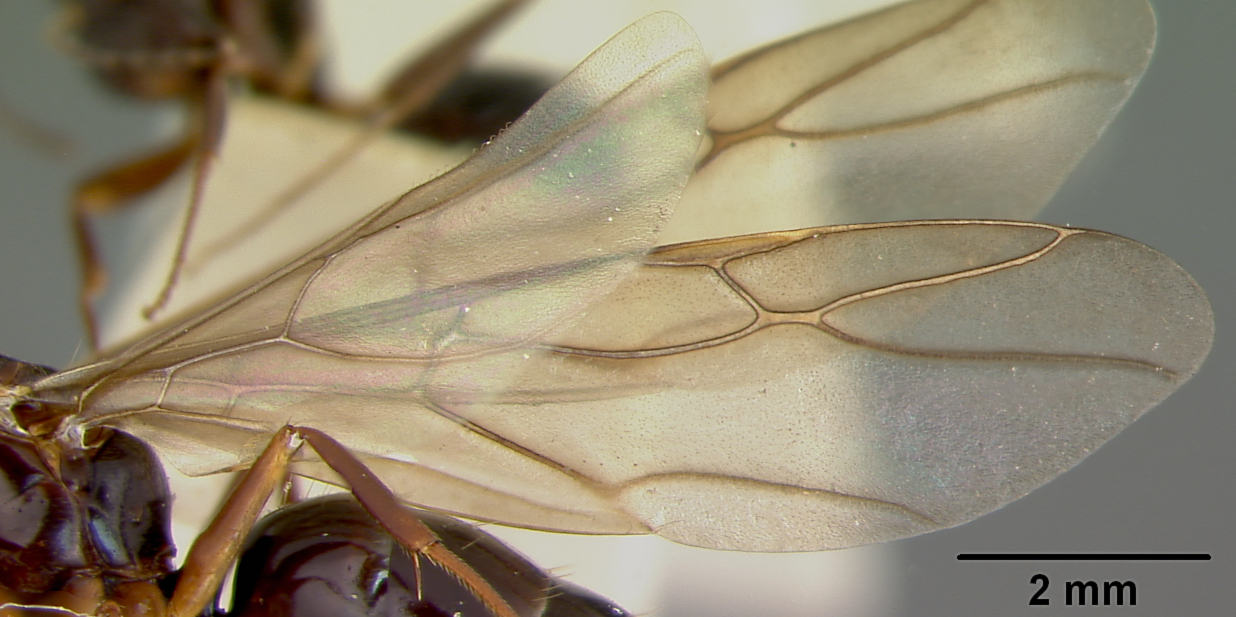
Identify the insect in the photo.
Camponotus schmeltzii
